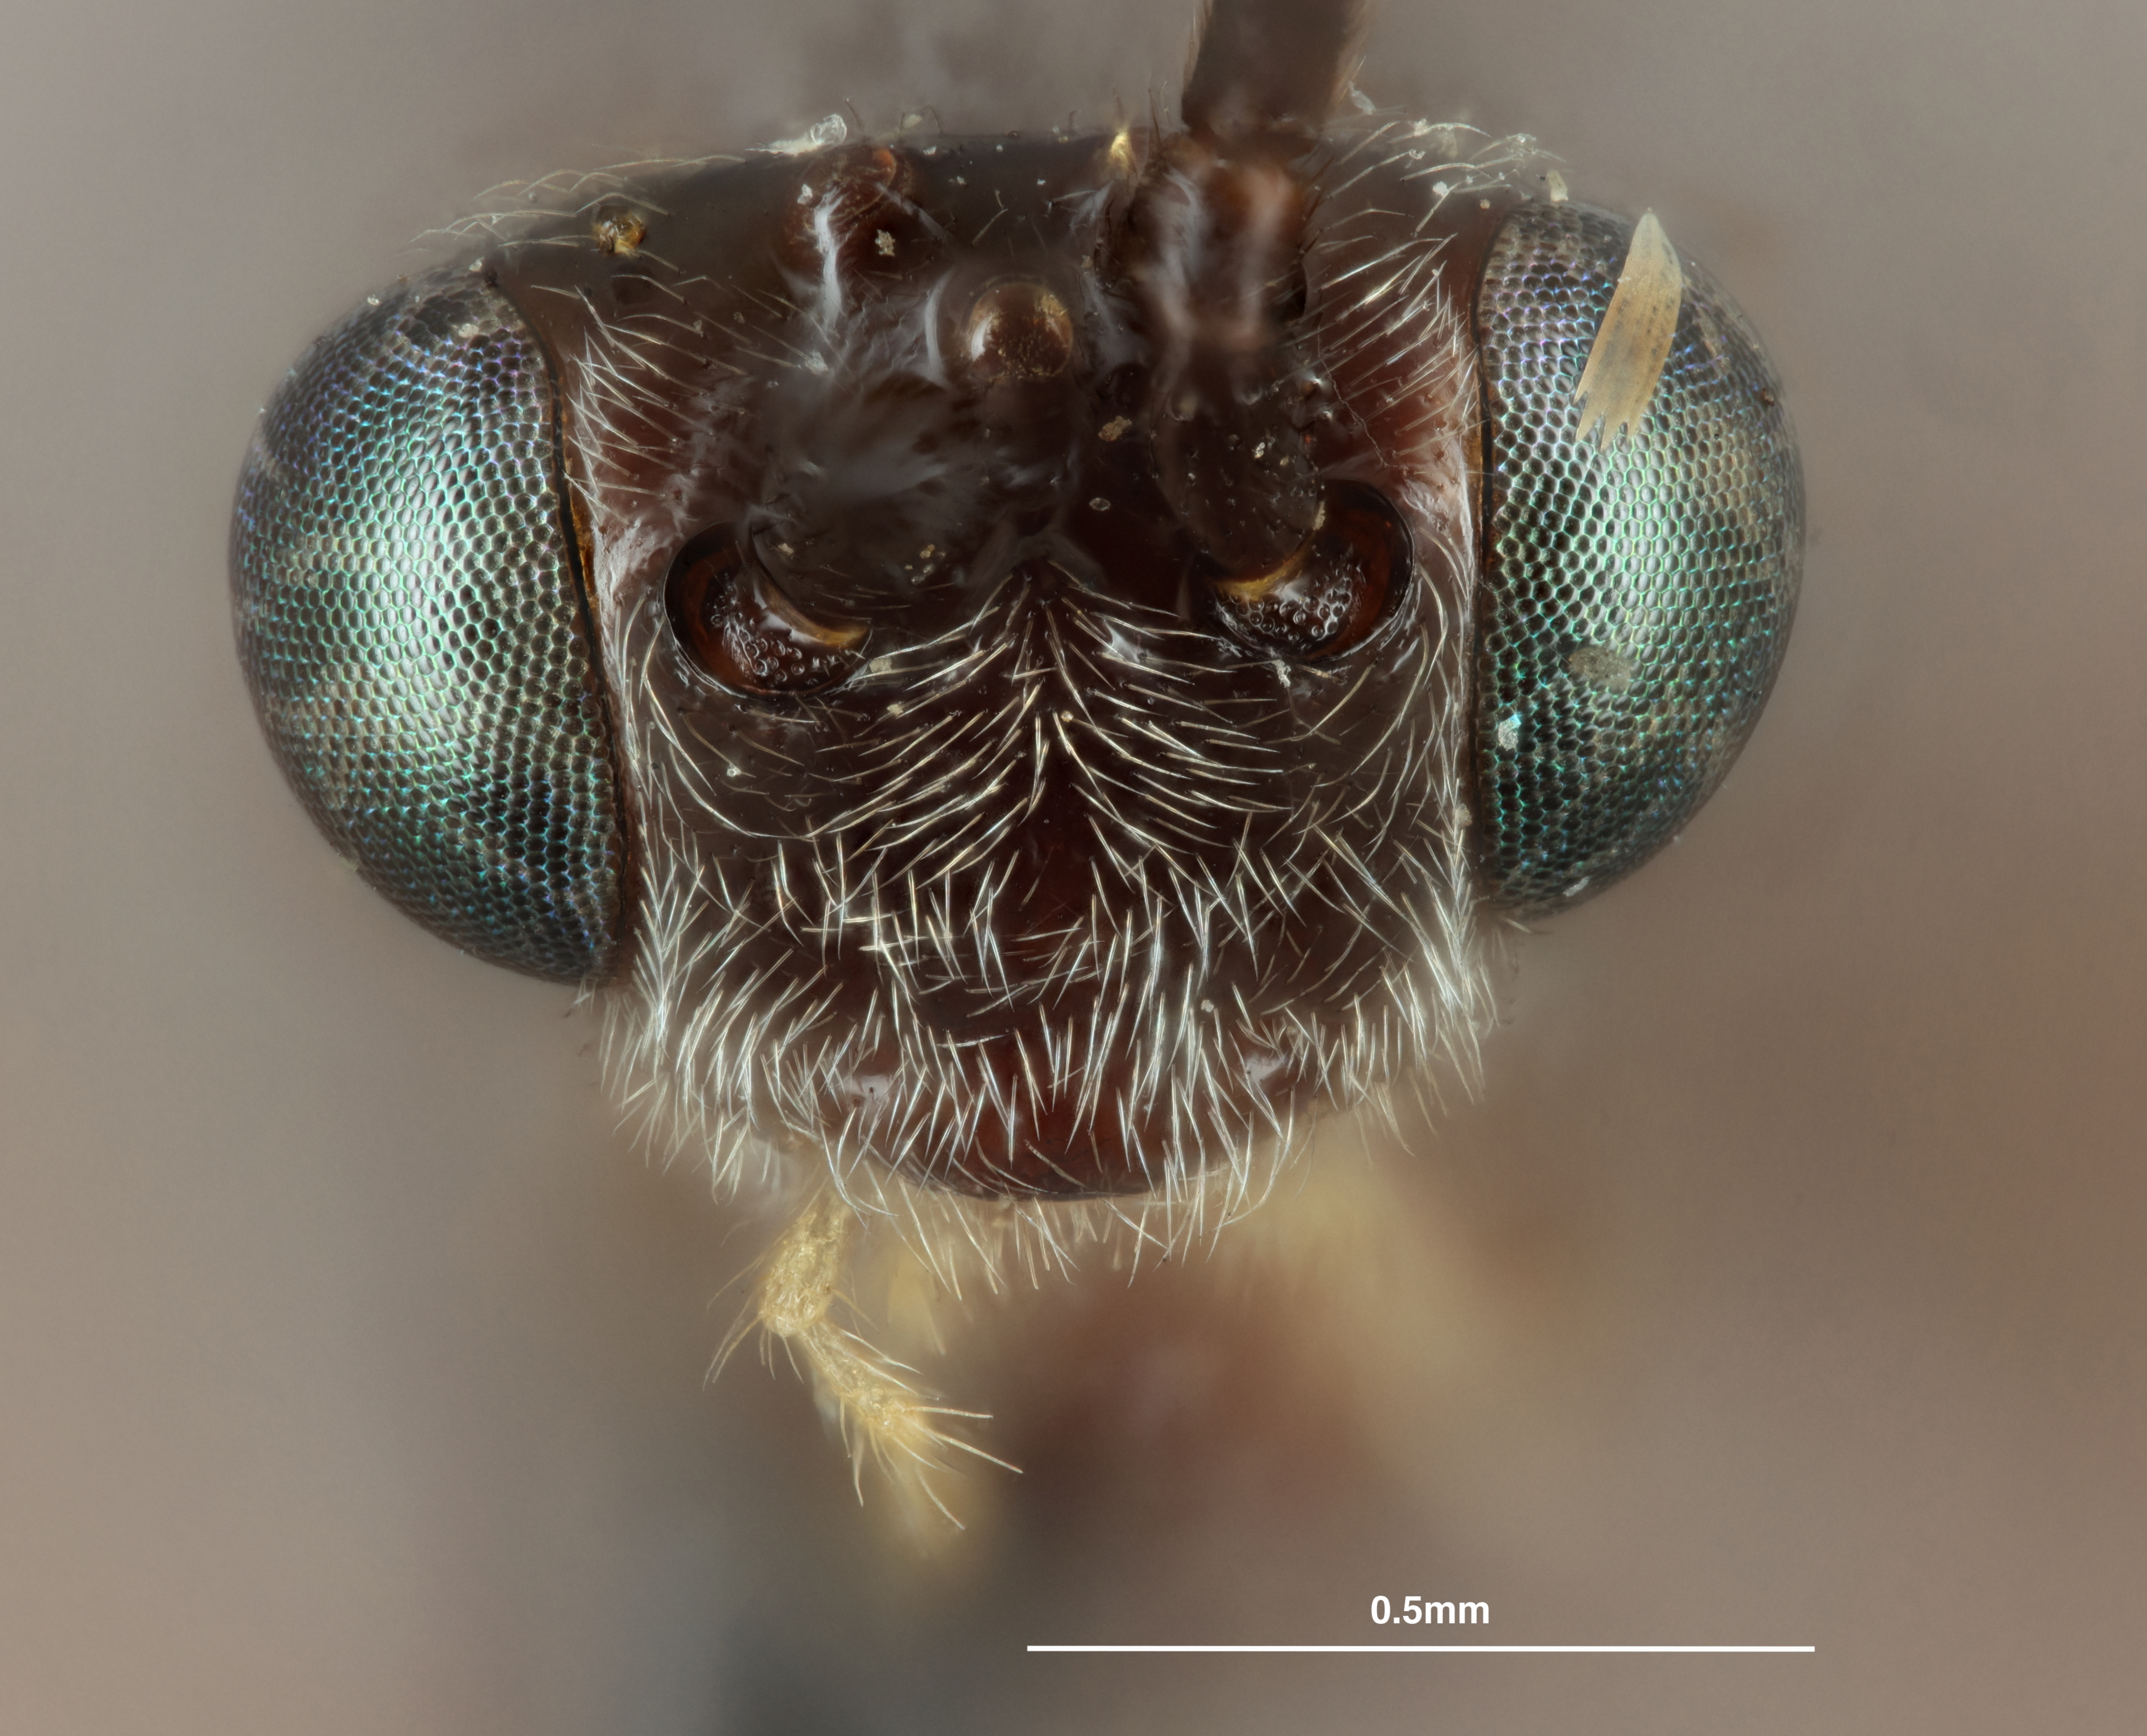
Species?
Bassus usitatus
